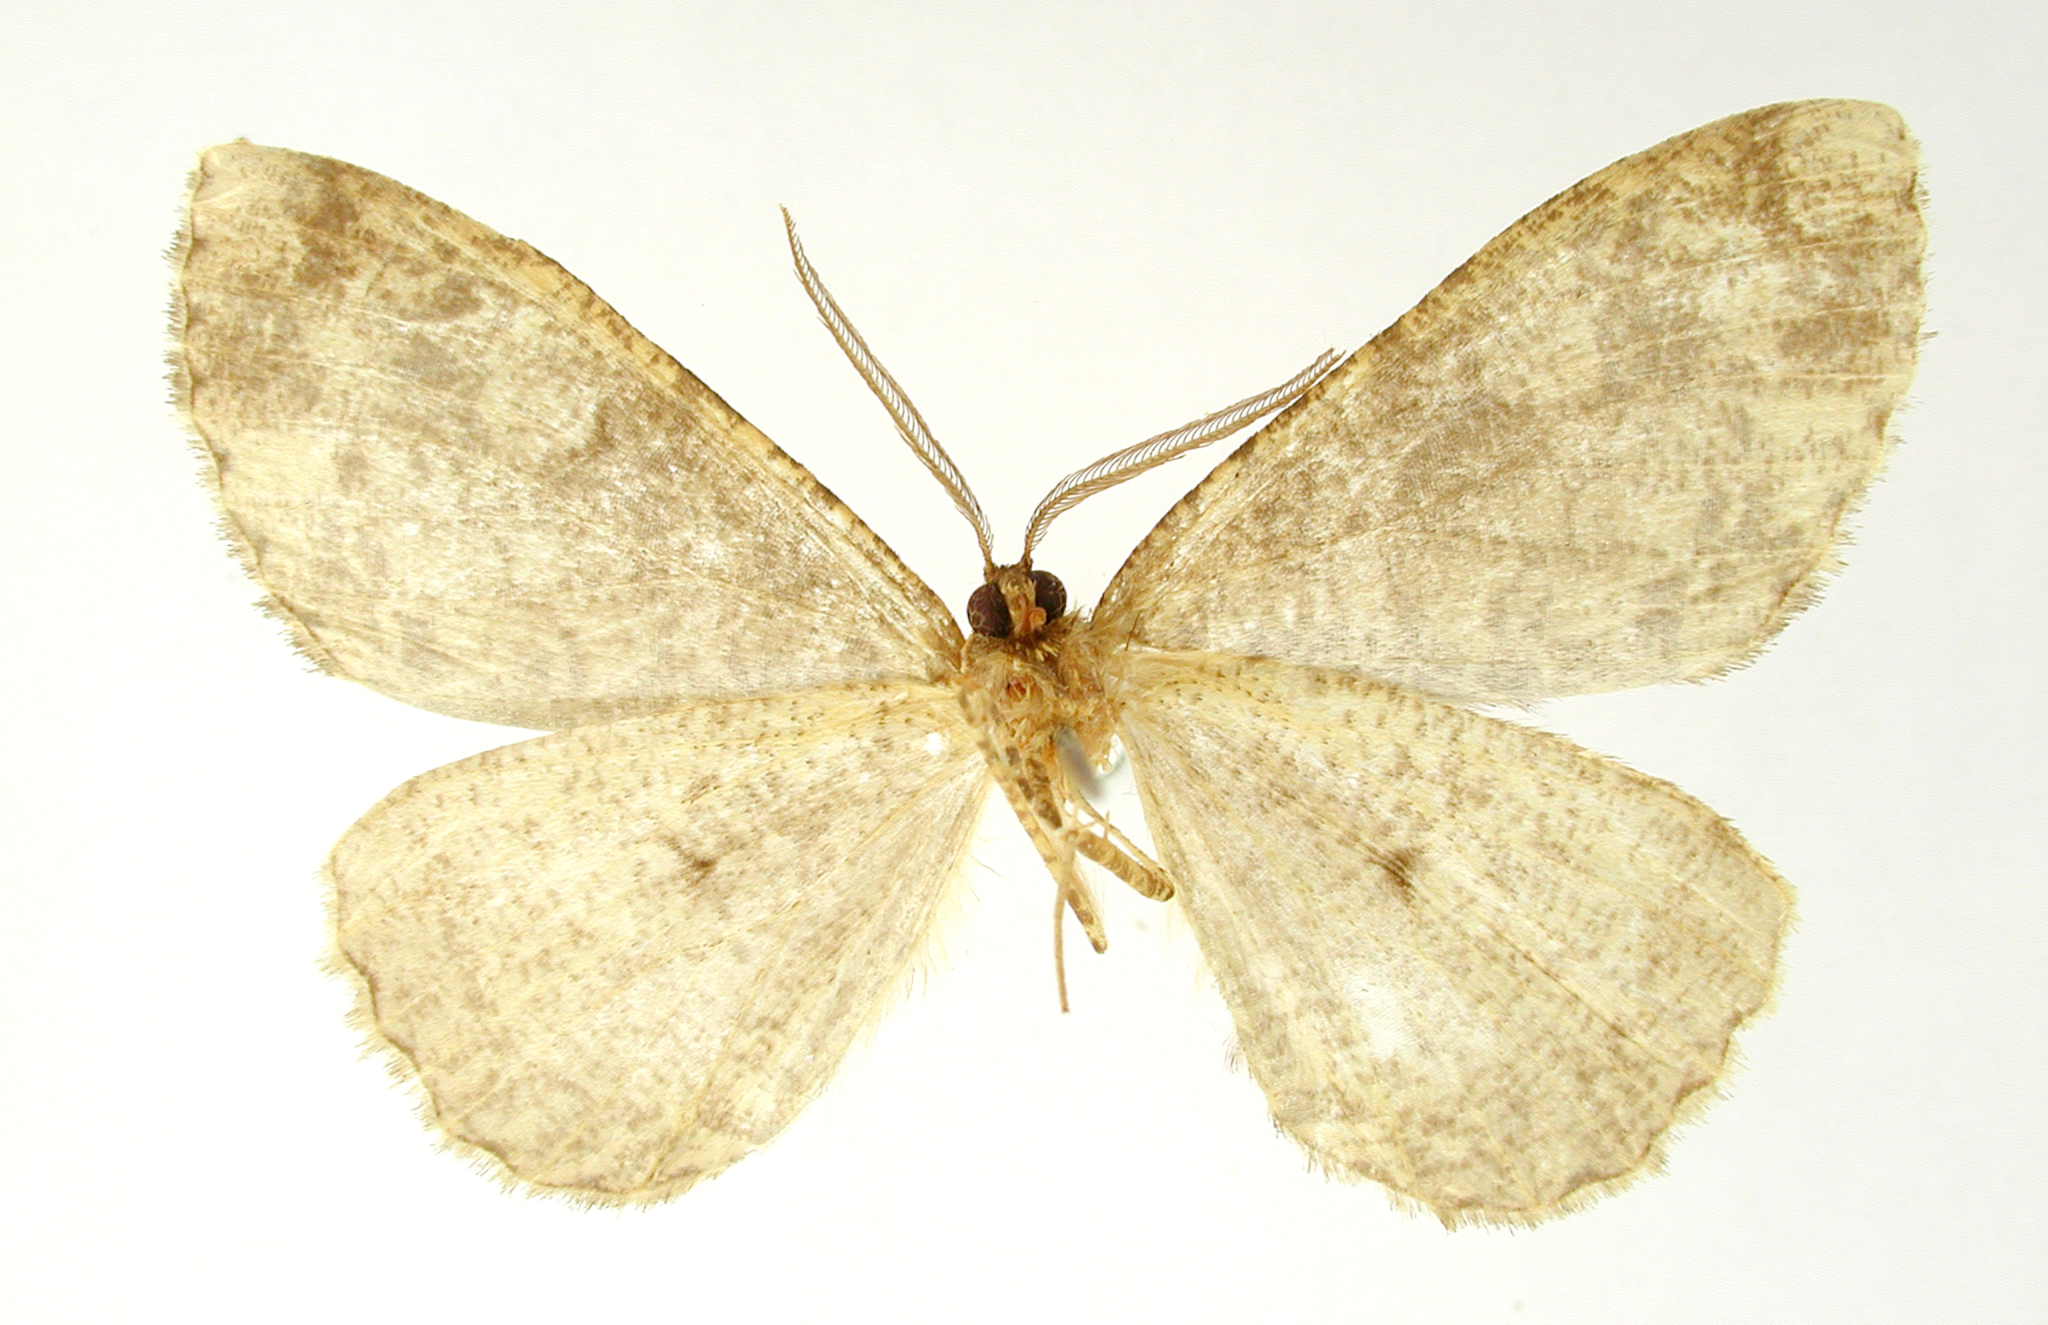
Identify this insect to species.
Pherotesia falcis
